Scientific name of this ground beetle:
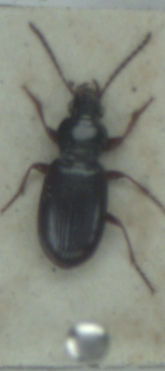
Pterostichus strenuus
